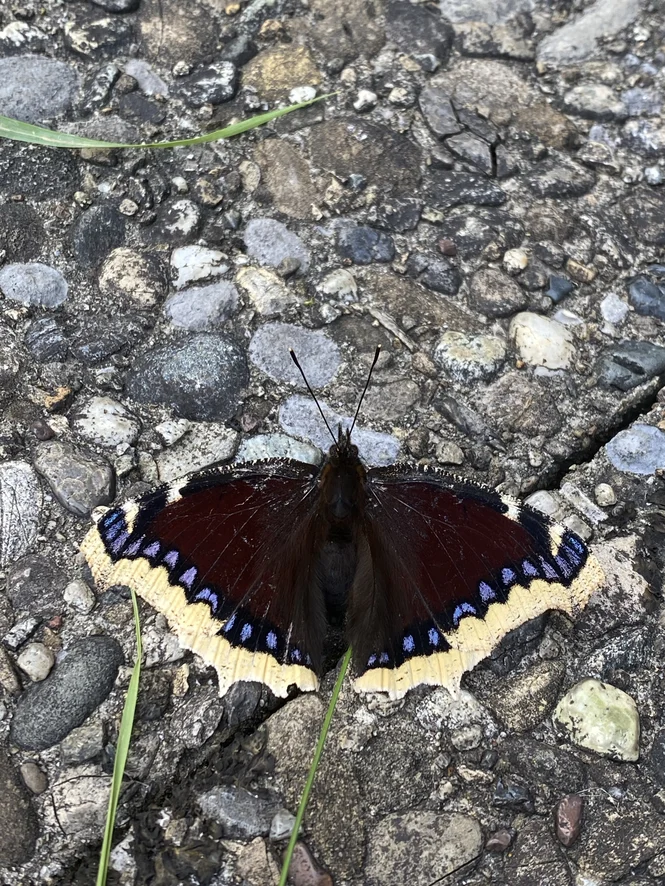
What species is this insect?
Nymphalis antiopa
